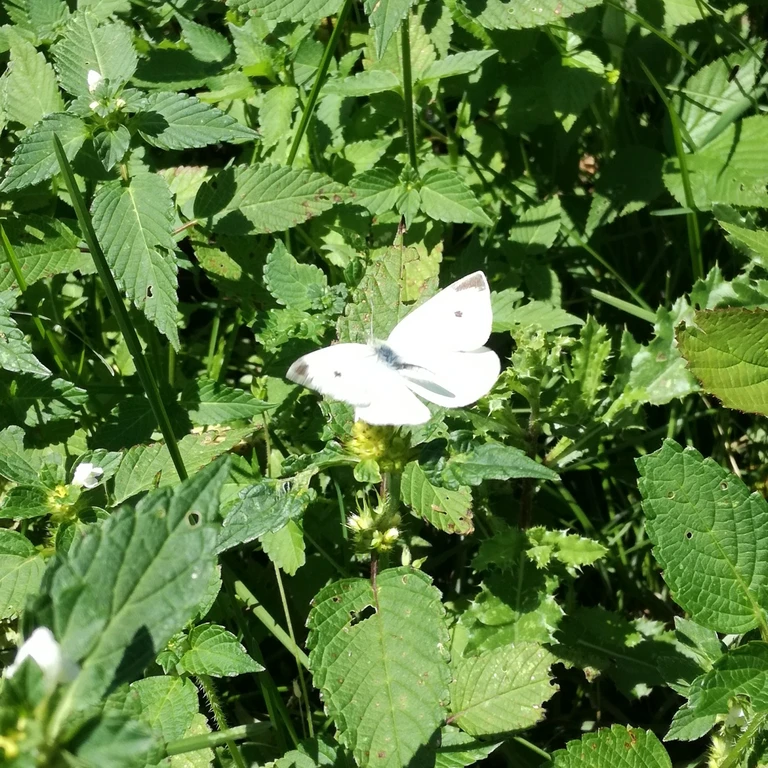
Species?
Pieris rapae
